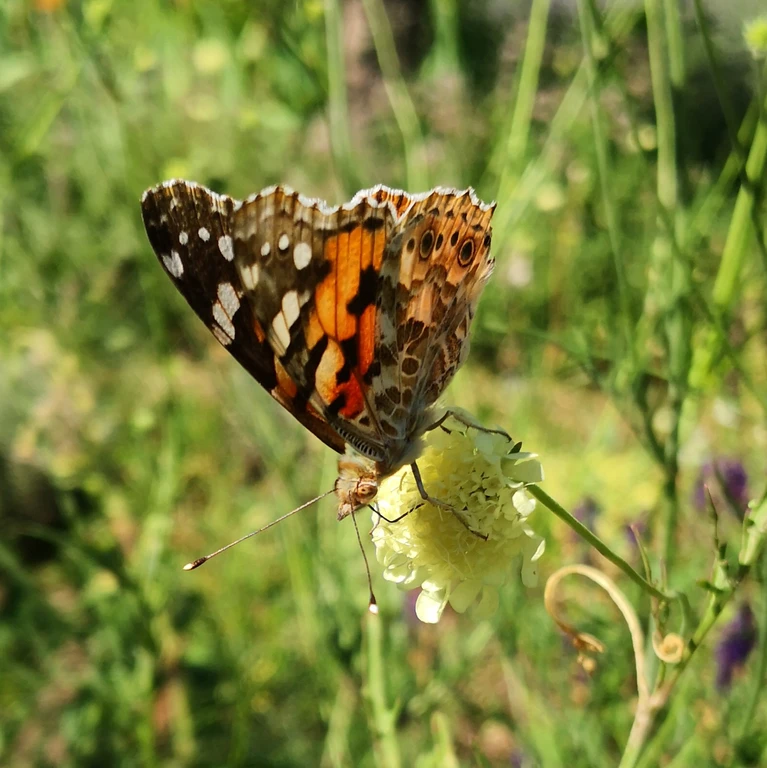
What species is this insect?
Vanessa cardui
